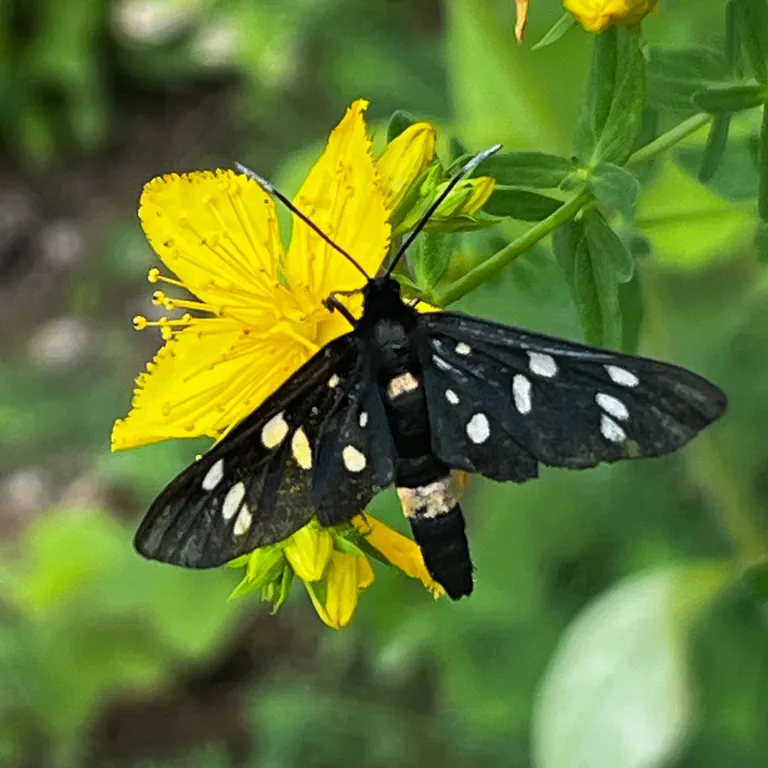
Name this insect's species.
Amata phegea
